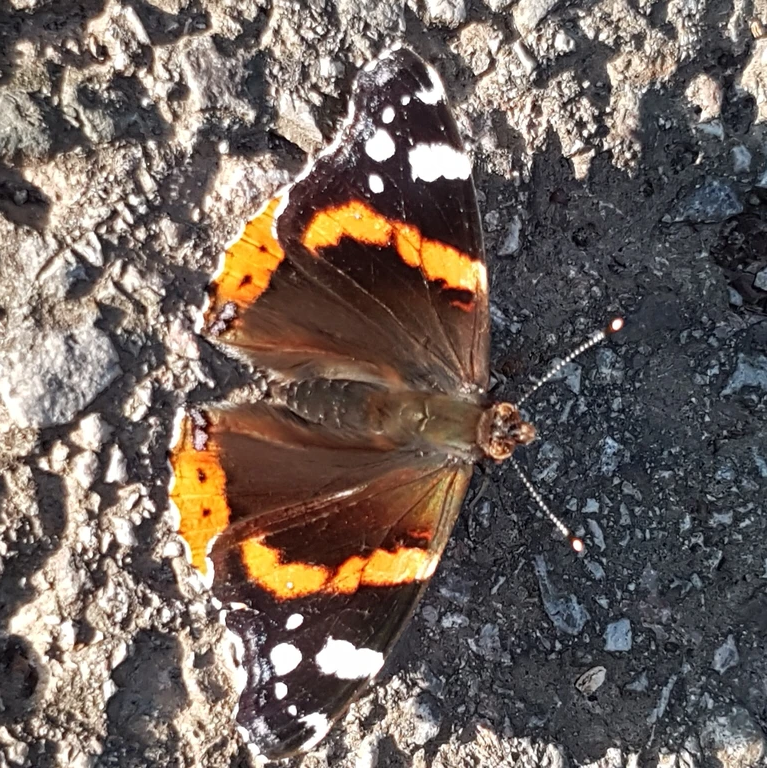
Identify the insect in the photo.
Vanessa atalanta
